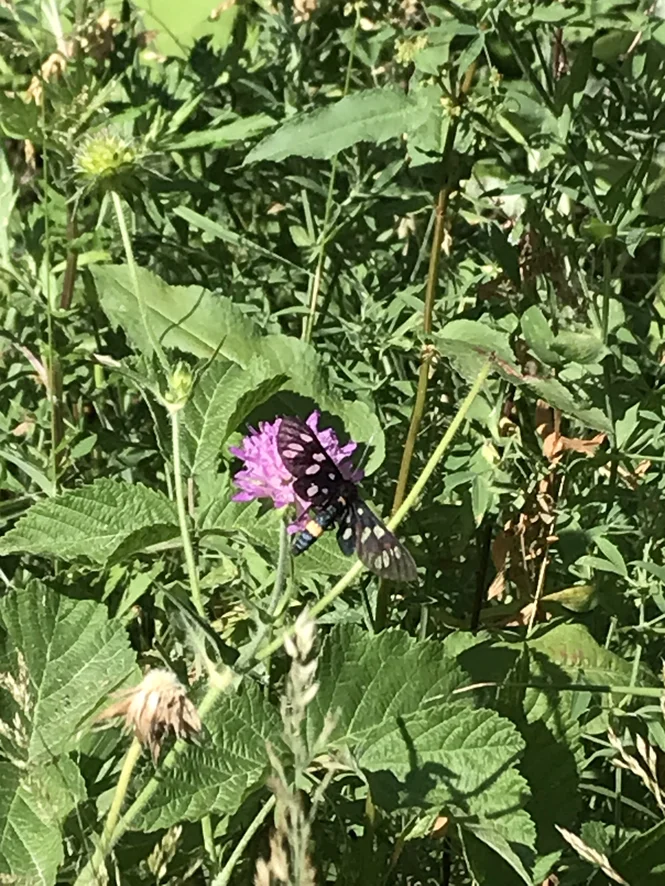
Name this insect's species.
Amata phegea
